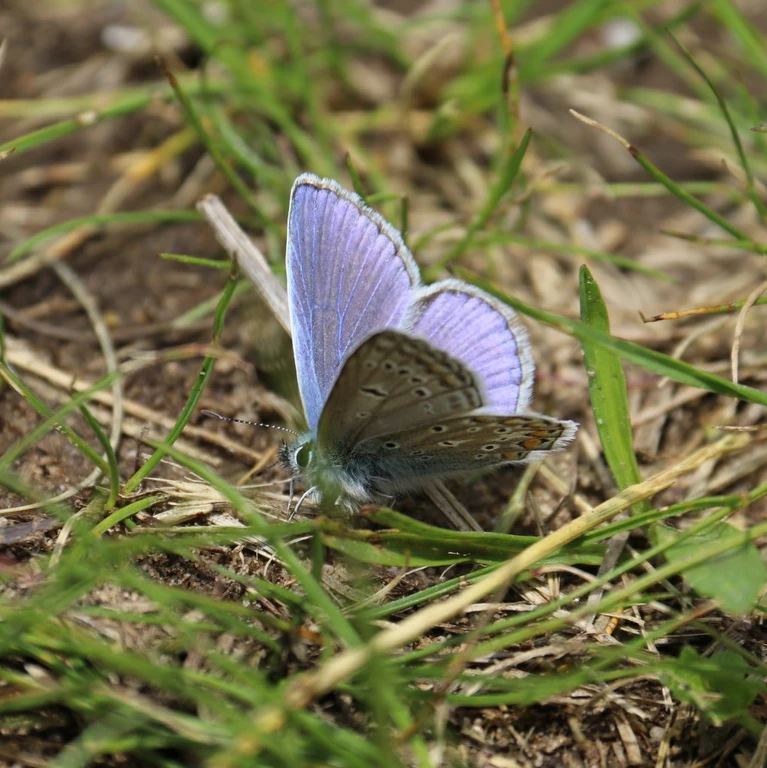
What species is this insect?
Polyommatus icarus
